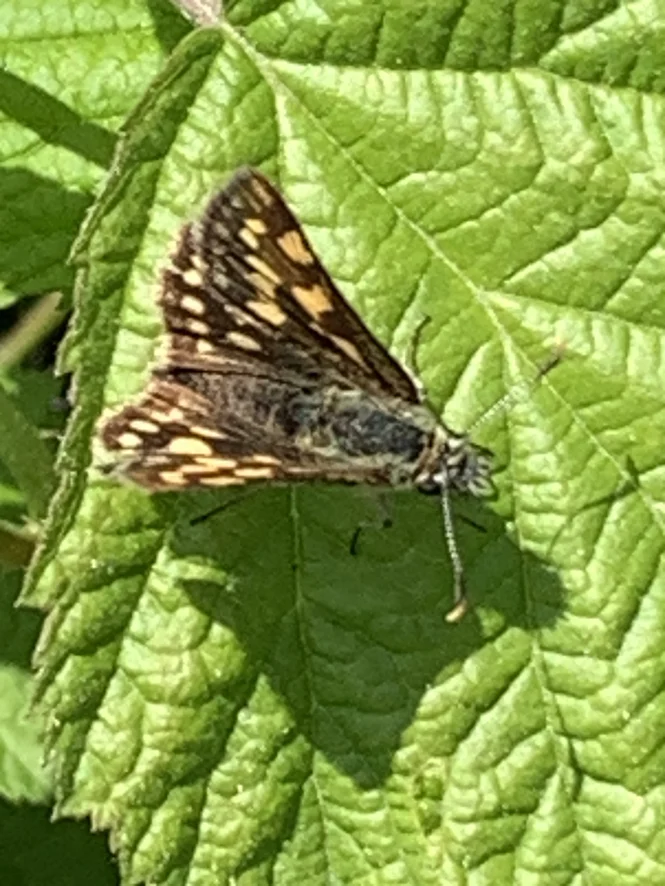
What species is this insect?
Carterocephalus palaemon
